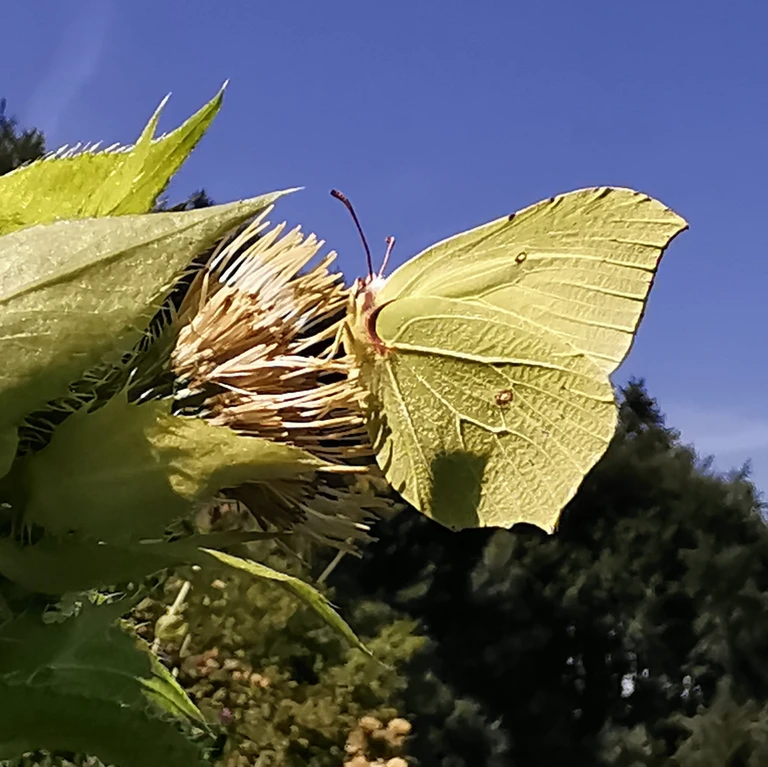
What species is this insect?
Gonepteryx rhamni
